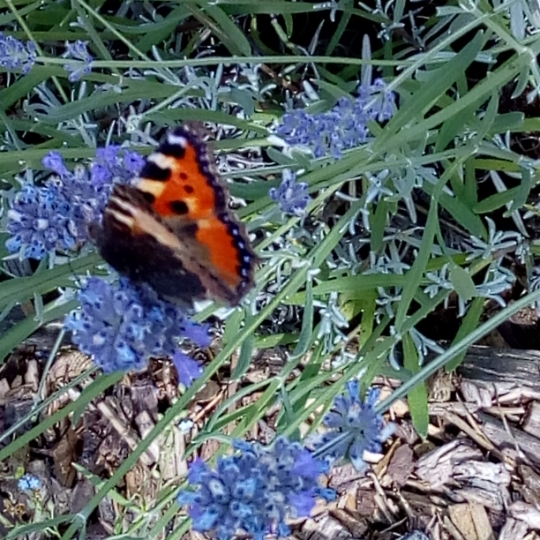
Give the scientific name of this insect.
Aglais urticae
